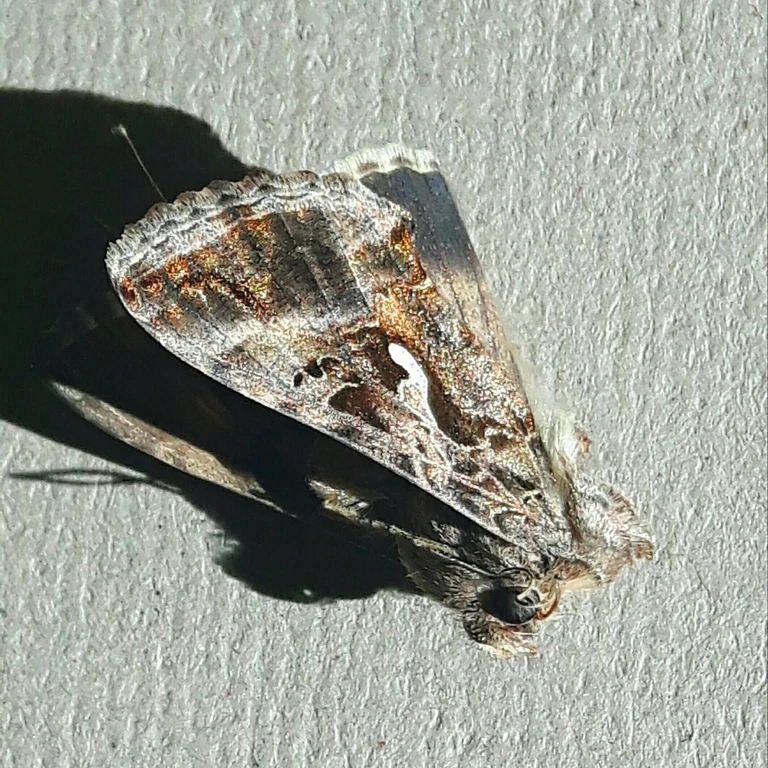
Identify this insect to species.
Autographa gamma
